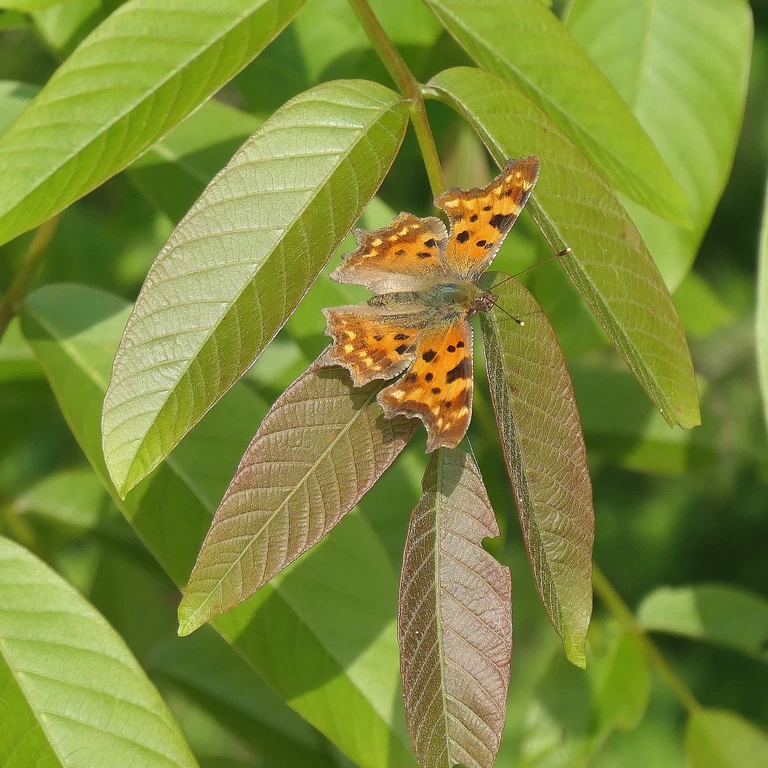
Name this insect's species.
Polygonia c-album
